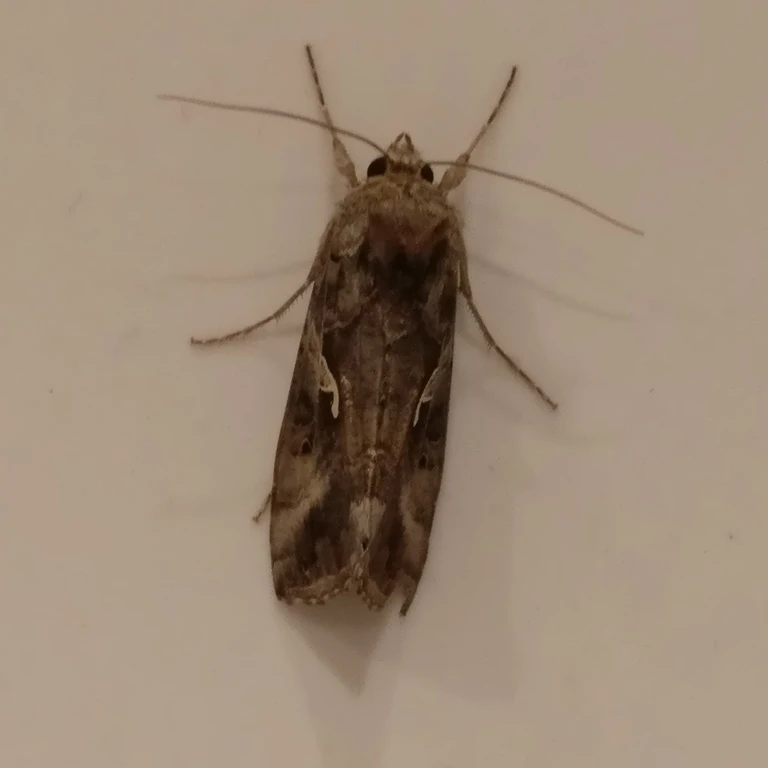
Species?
Autographa gamma
